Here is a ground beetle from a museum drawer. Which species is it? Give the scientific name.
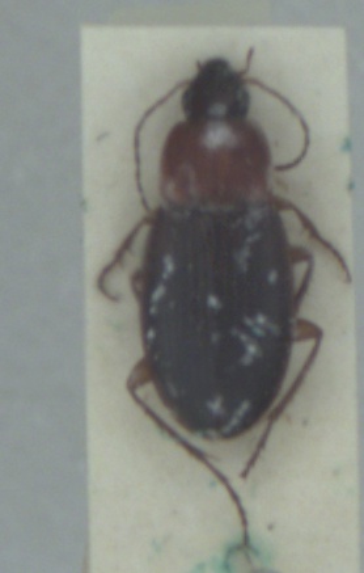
Calathus cinctus
